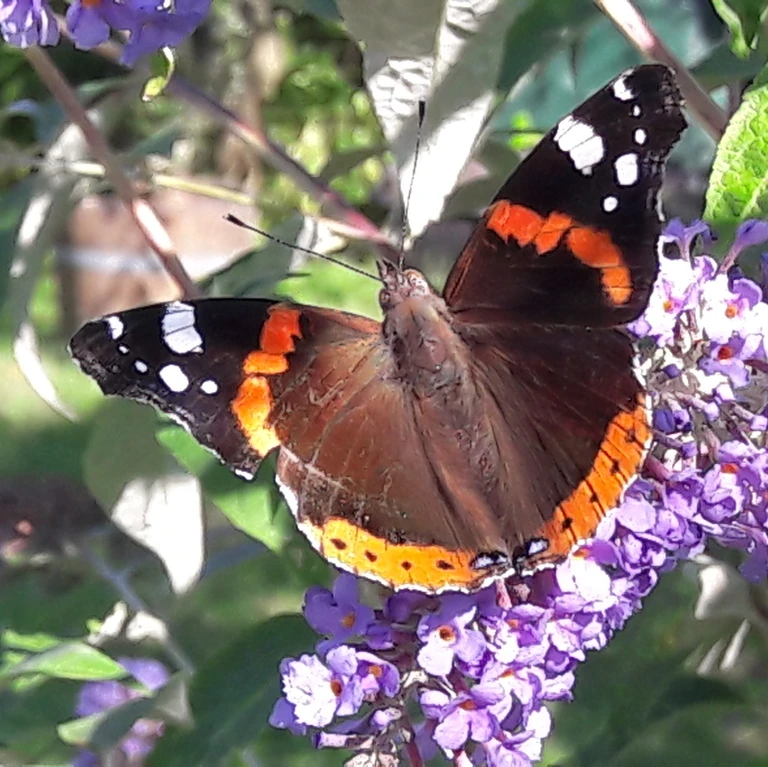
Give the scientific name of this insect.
Vanessa atalanta
